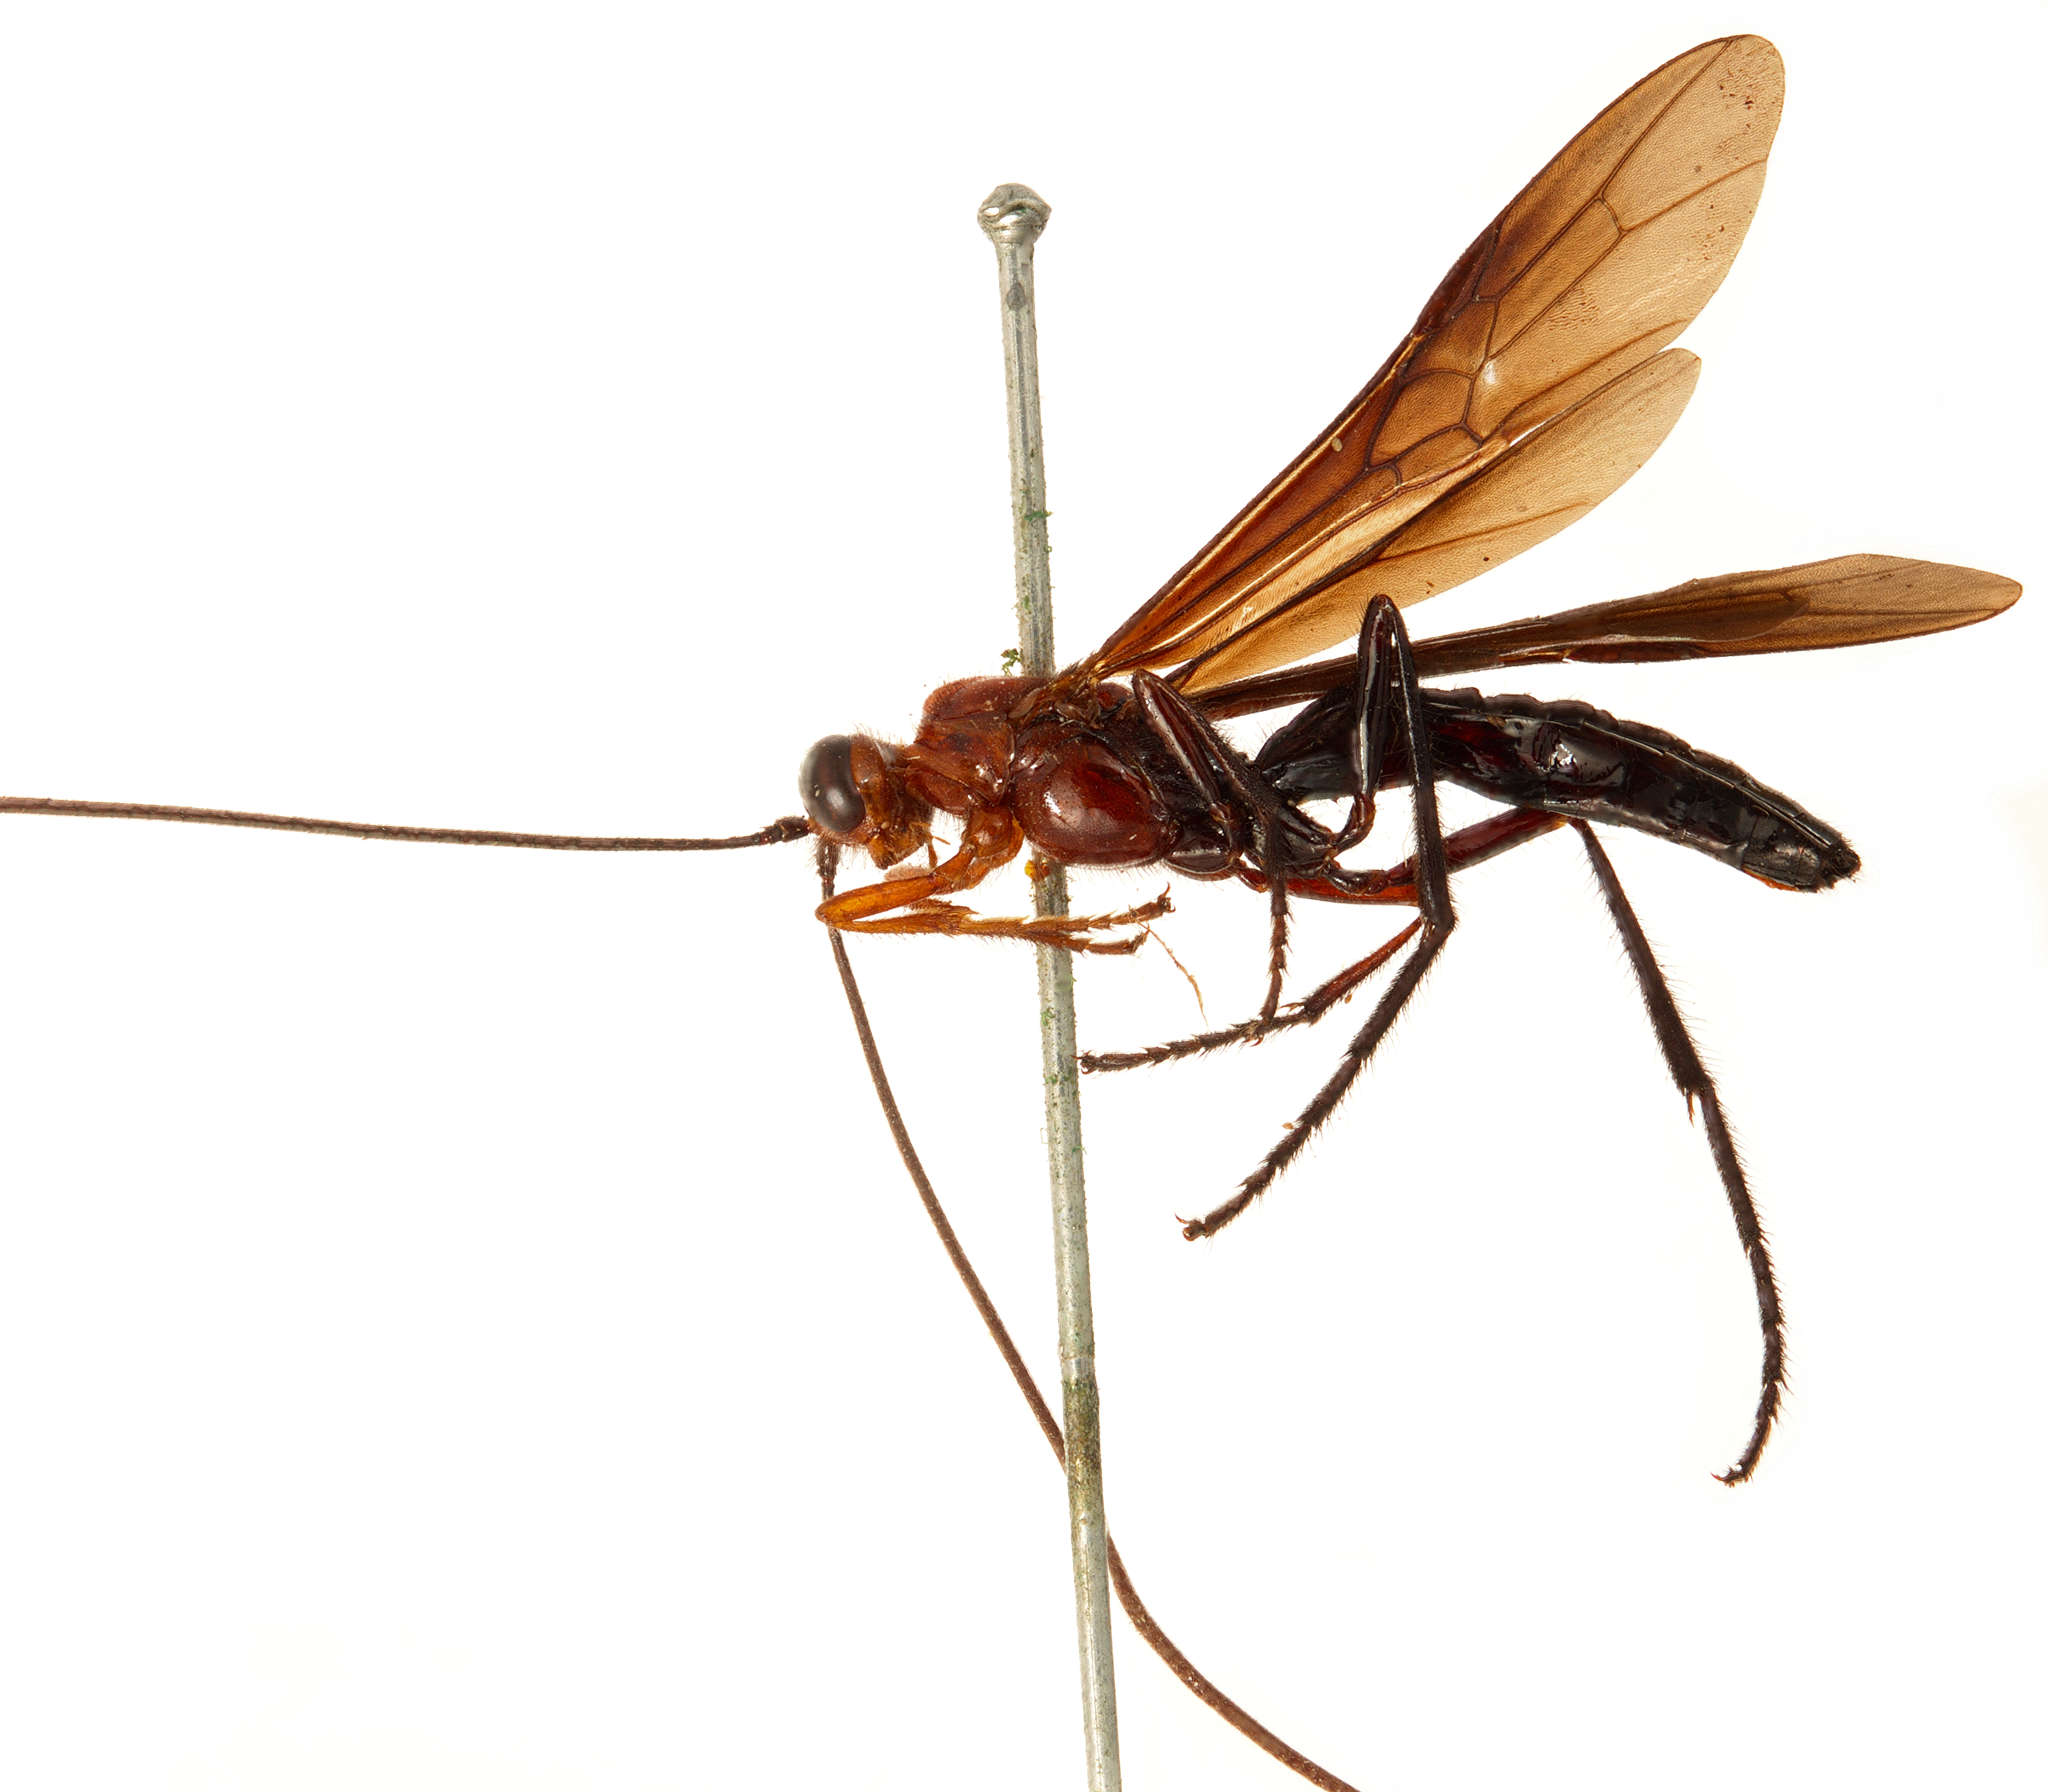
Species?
Euurobracon forticornis
